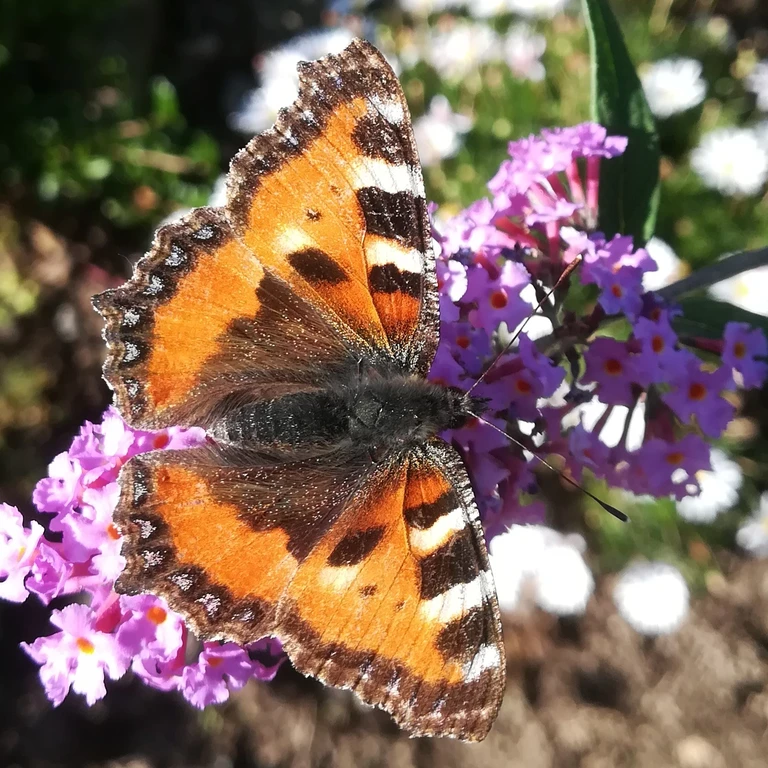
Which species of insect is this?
Aglais urticae
